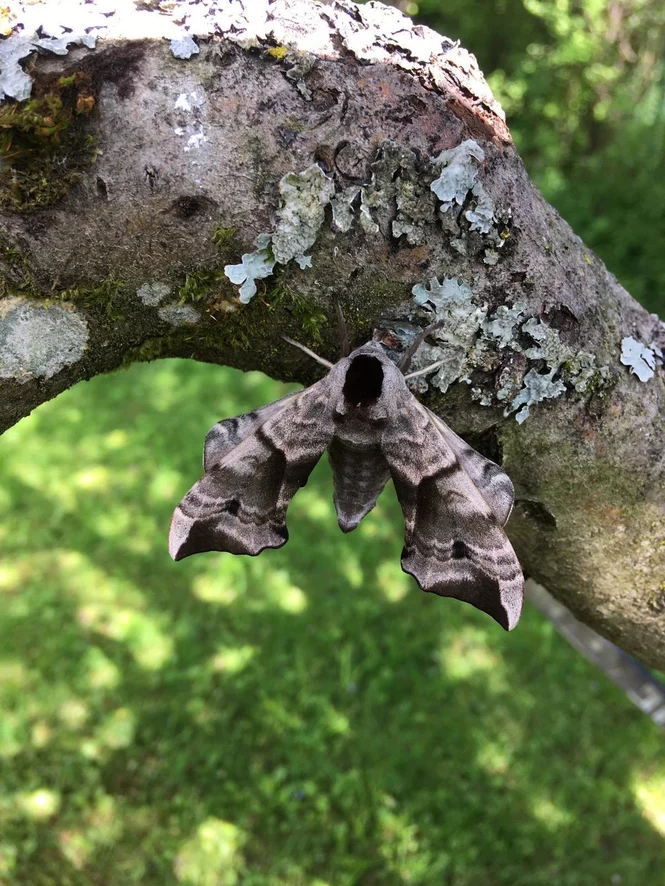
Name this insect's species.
Smerinthus ocellata
